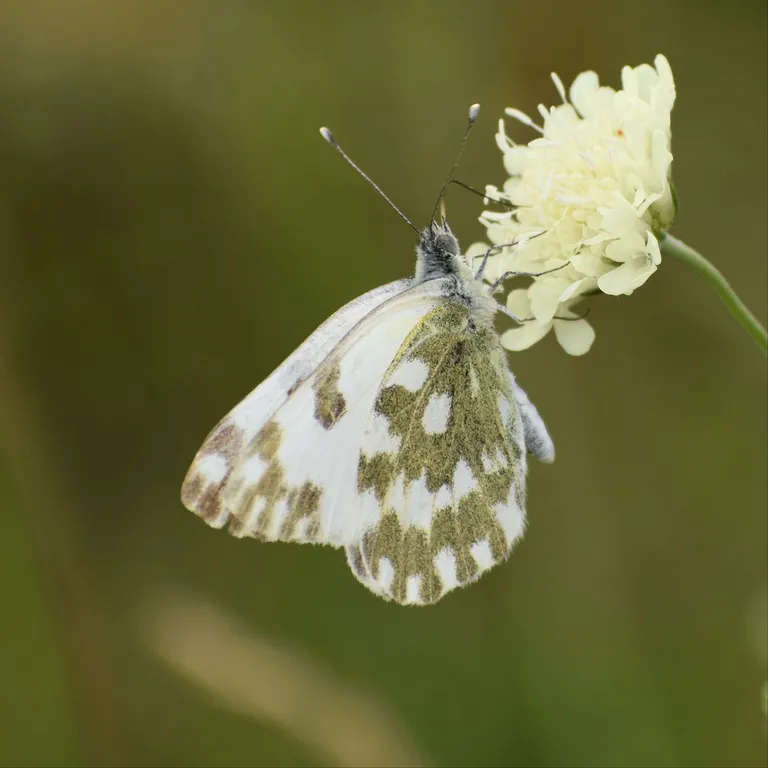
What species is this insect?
Pontia edusa
